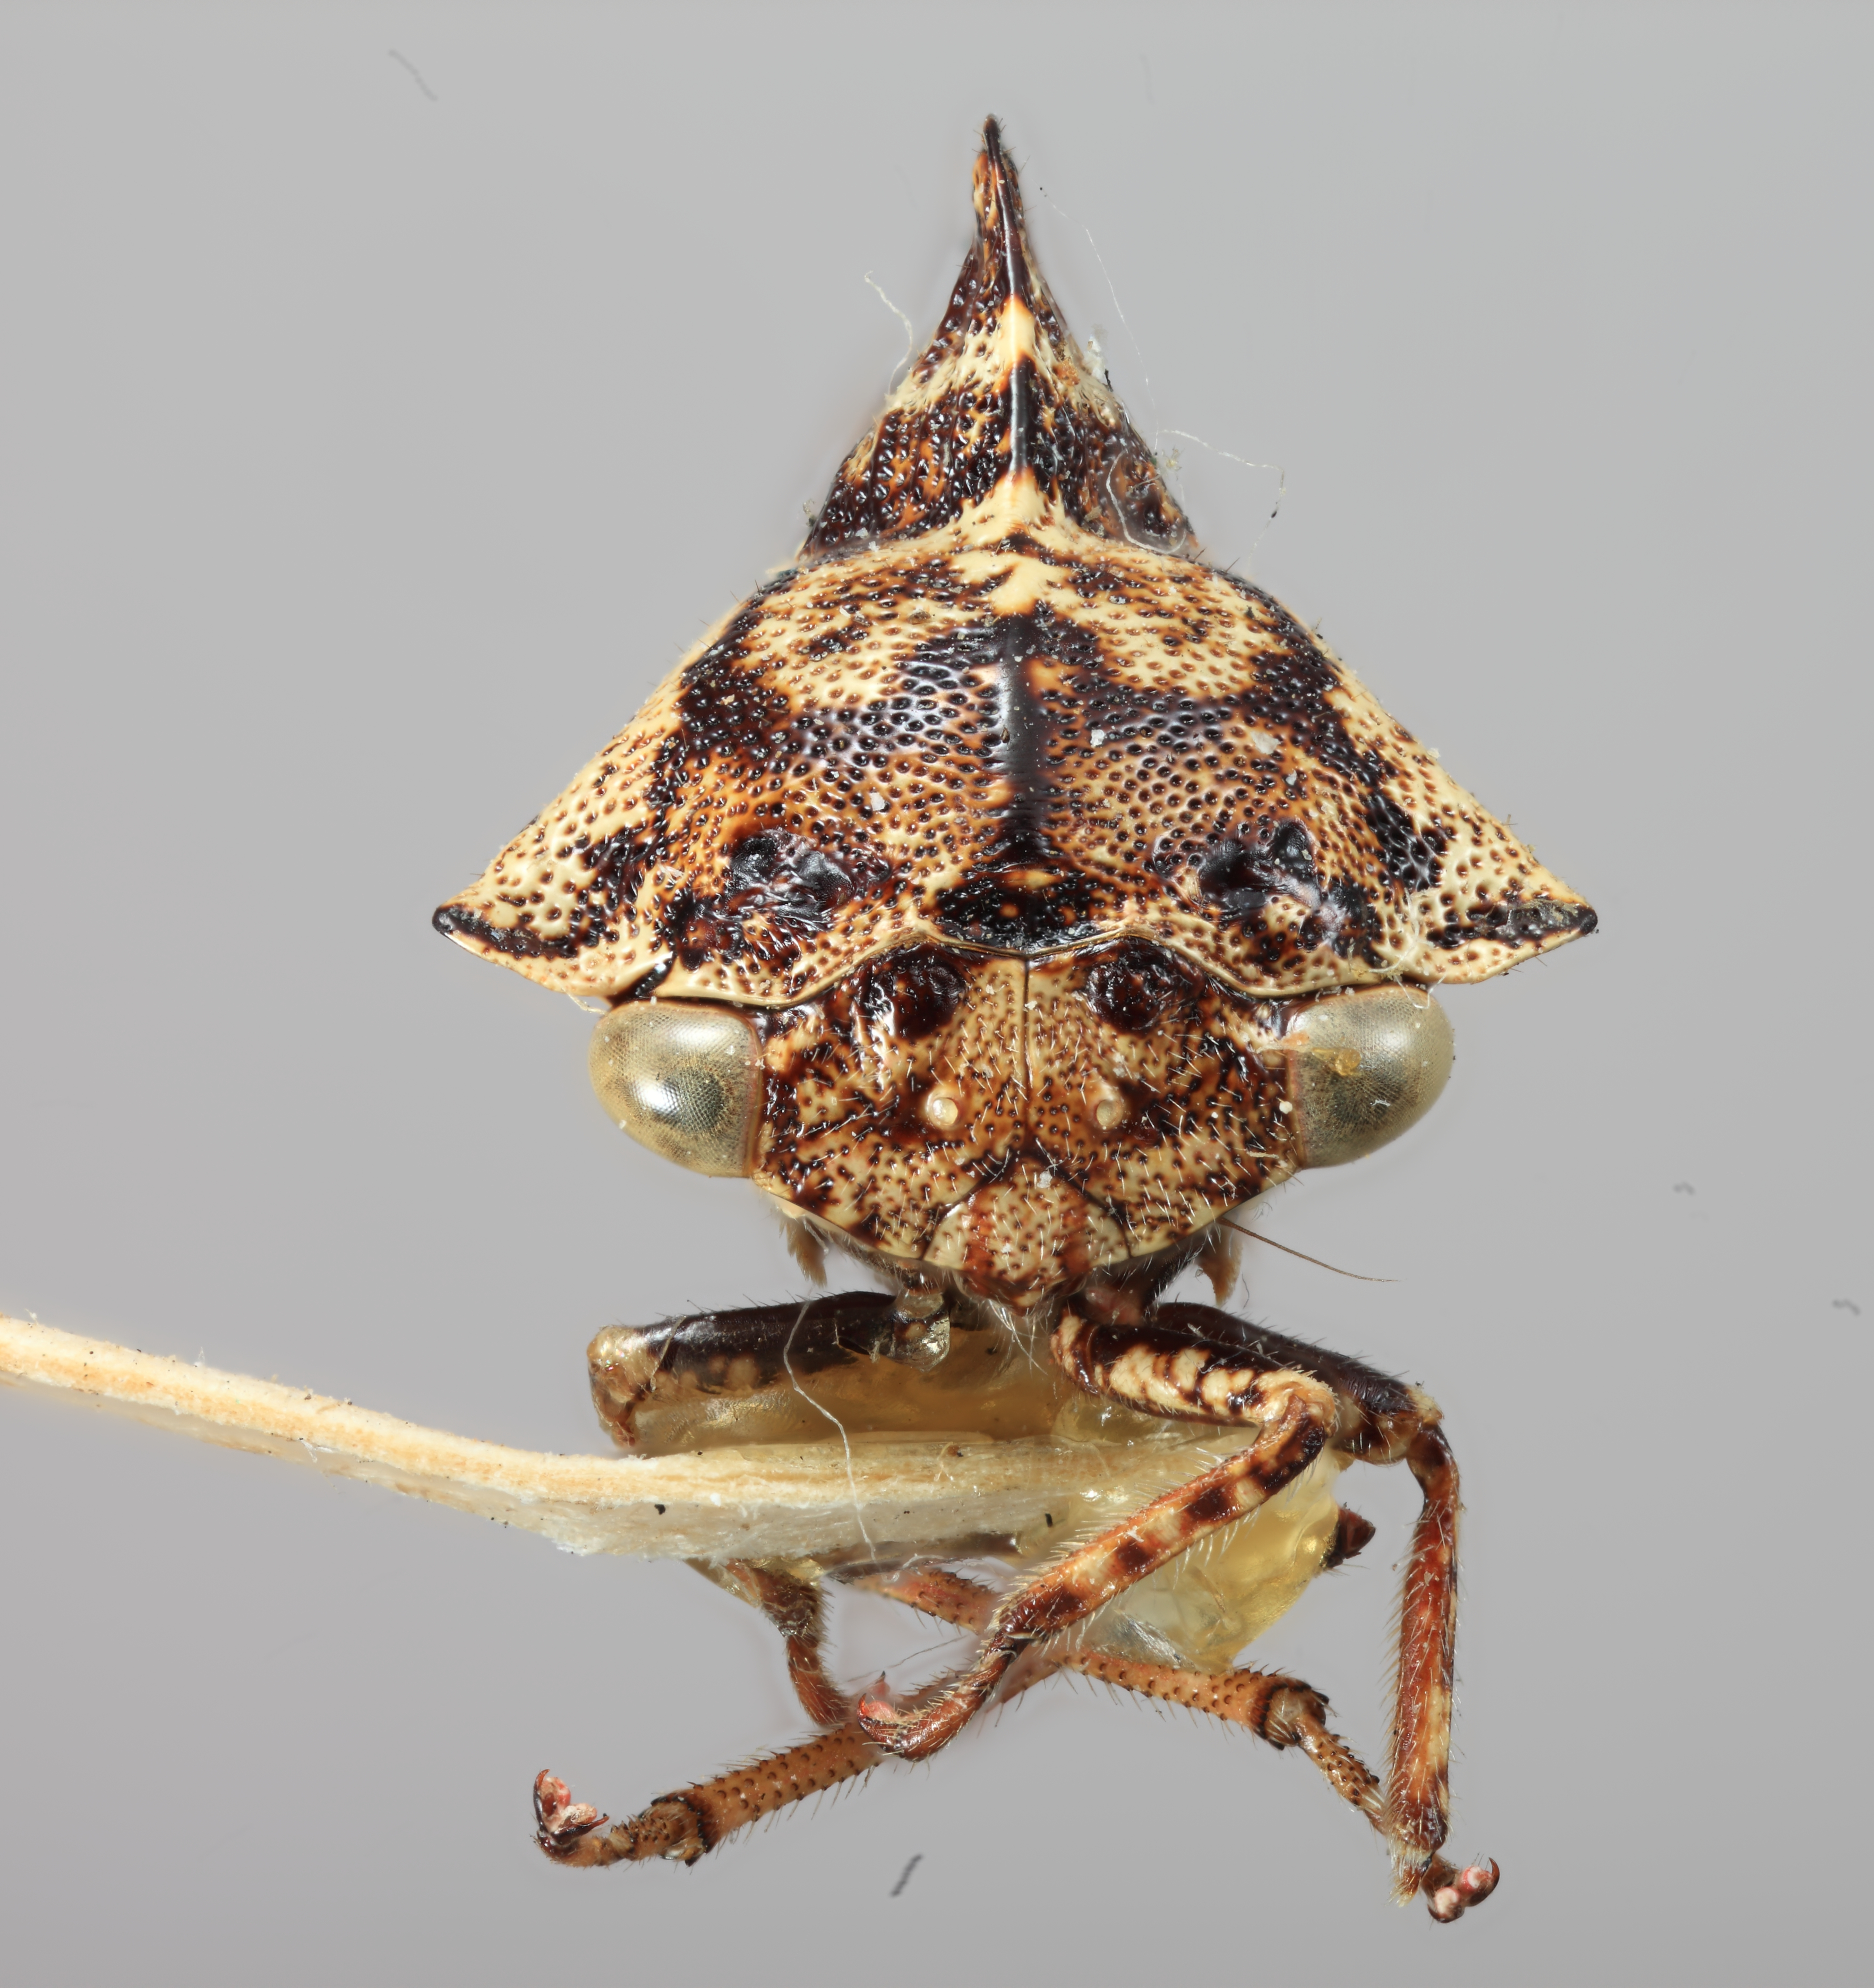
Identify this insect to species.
Telamona ehrhorni
